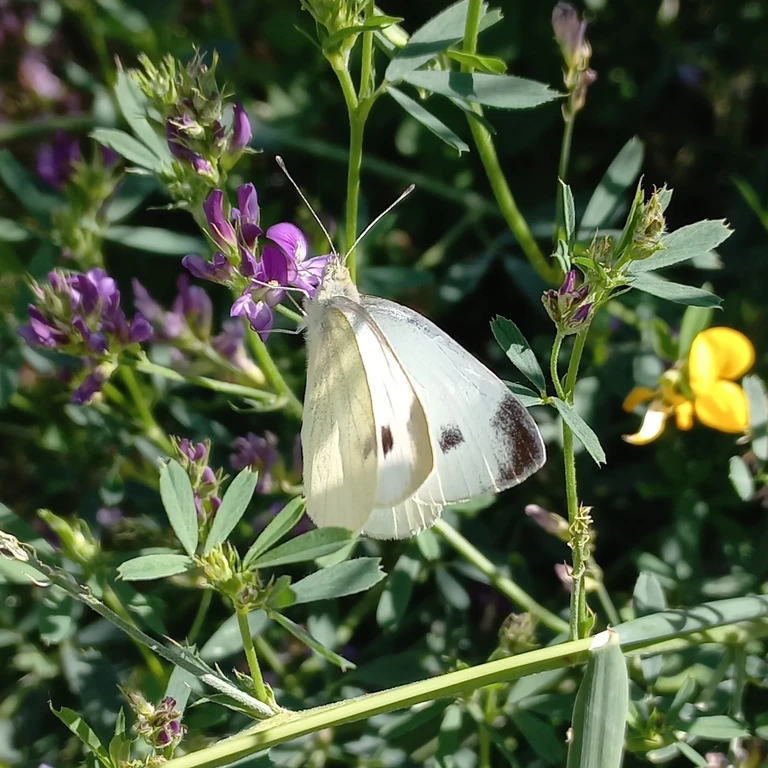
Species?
Pieris mannii
